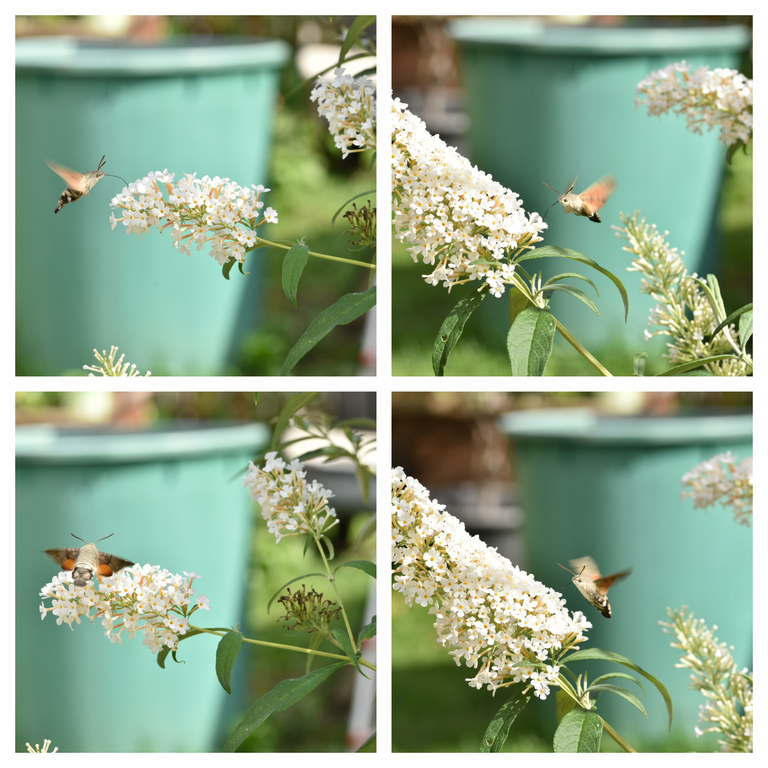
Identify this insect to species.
Macroglossum stellatarum
